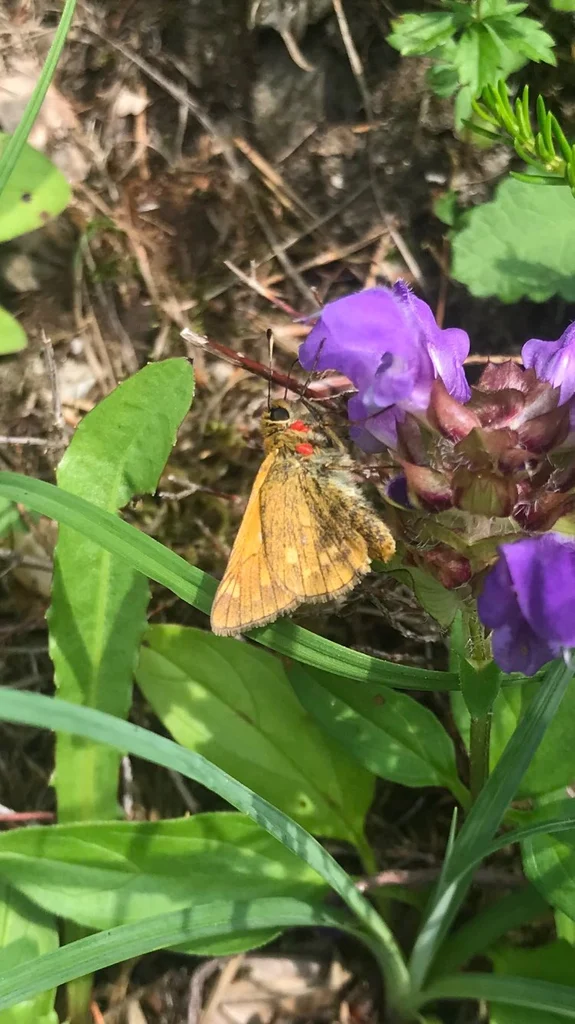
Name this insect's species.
Ochlodes sylvanus (also Ochlodes venata)
